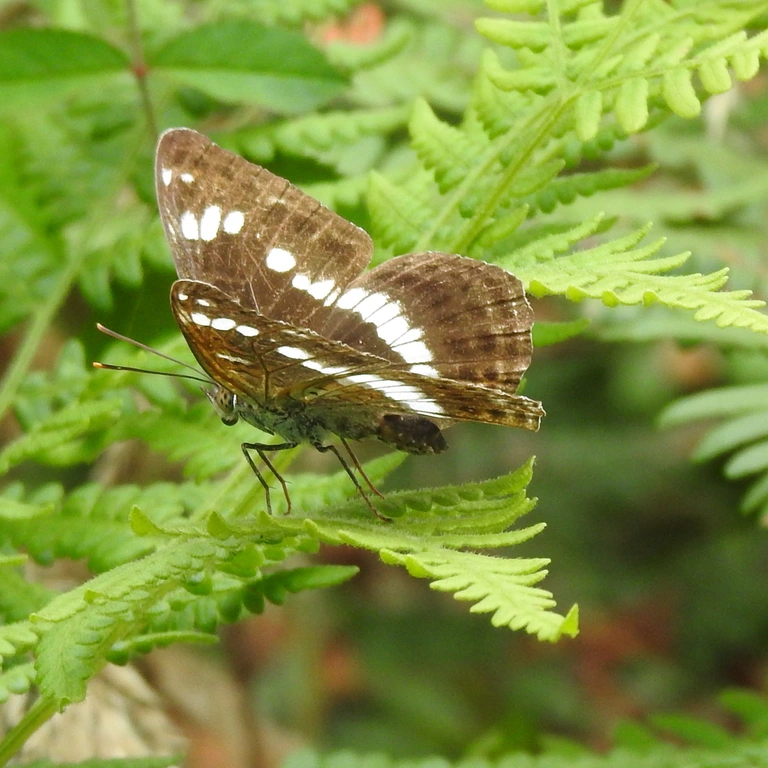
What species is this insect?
Limenitis camilla (also Ladoga camilla)
